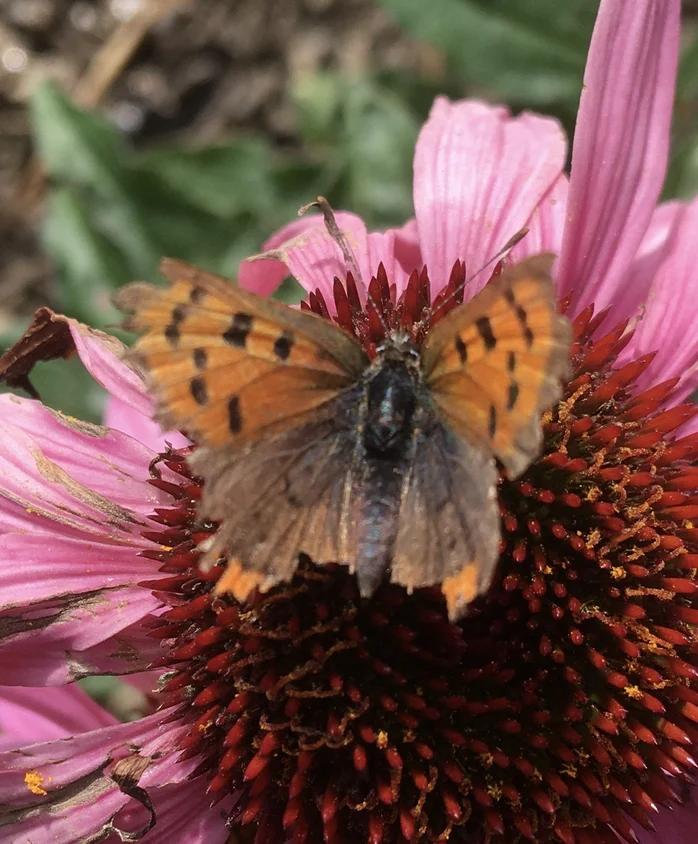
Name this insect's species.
Lycaena phlaeas
